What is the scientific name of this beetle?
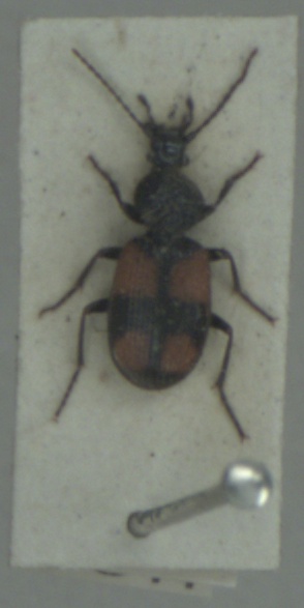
Panagaeus bipustulatus
